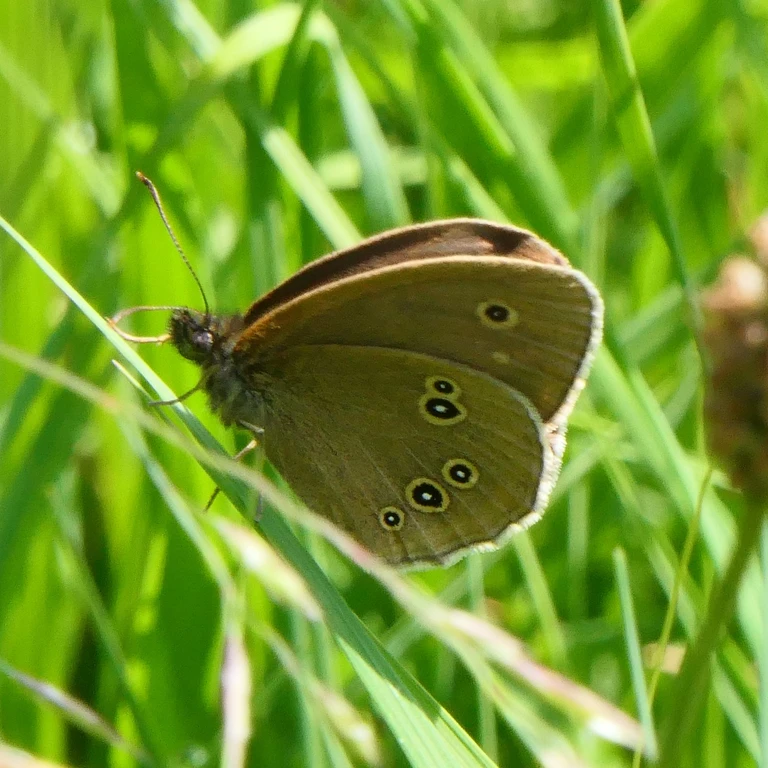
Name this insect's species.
Aphantopus hyperantus
